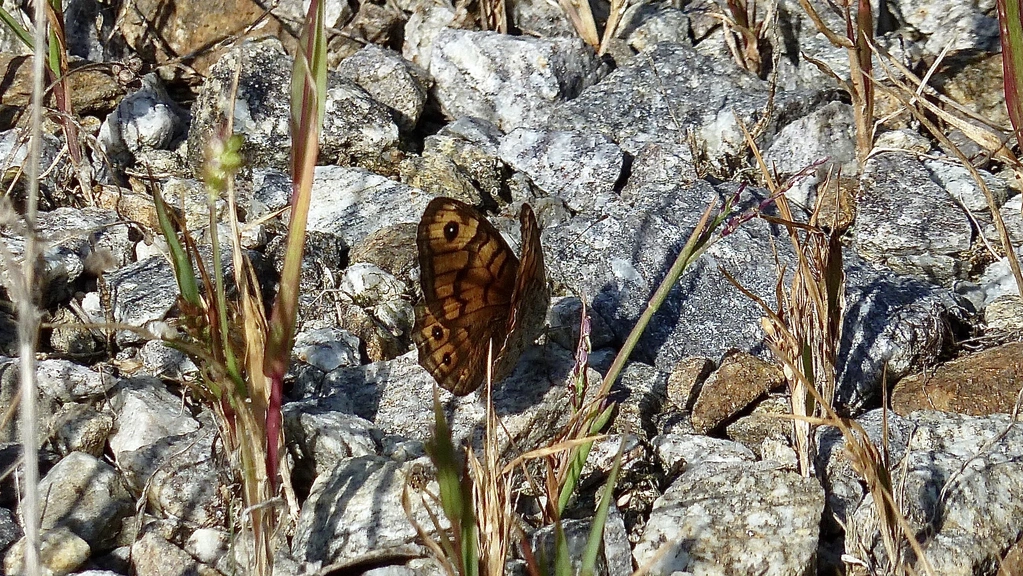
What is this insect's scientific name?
Lasiommata megera (also Pararge megera)
